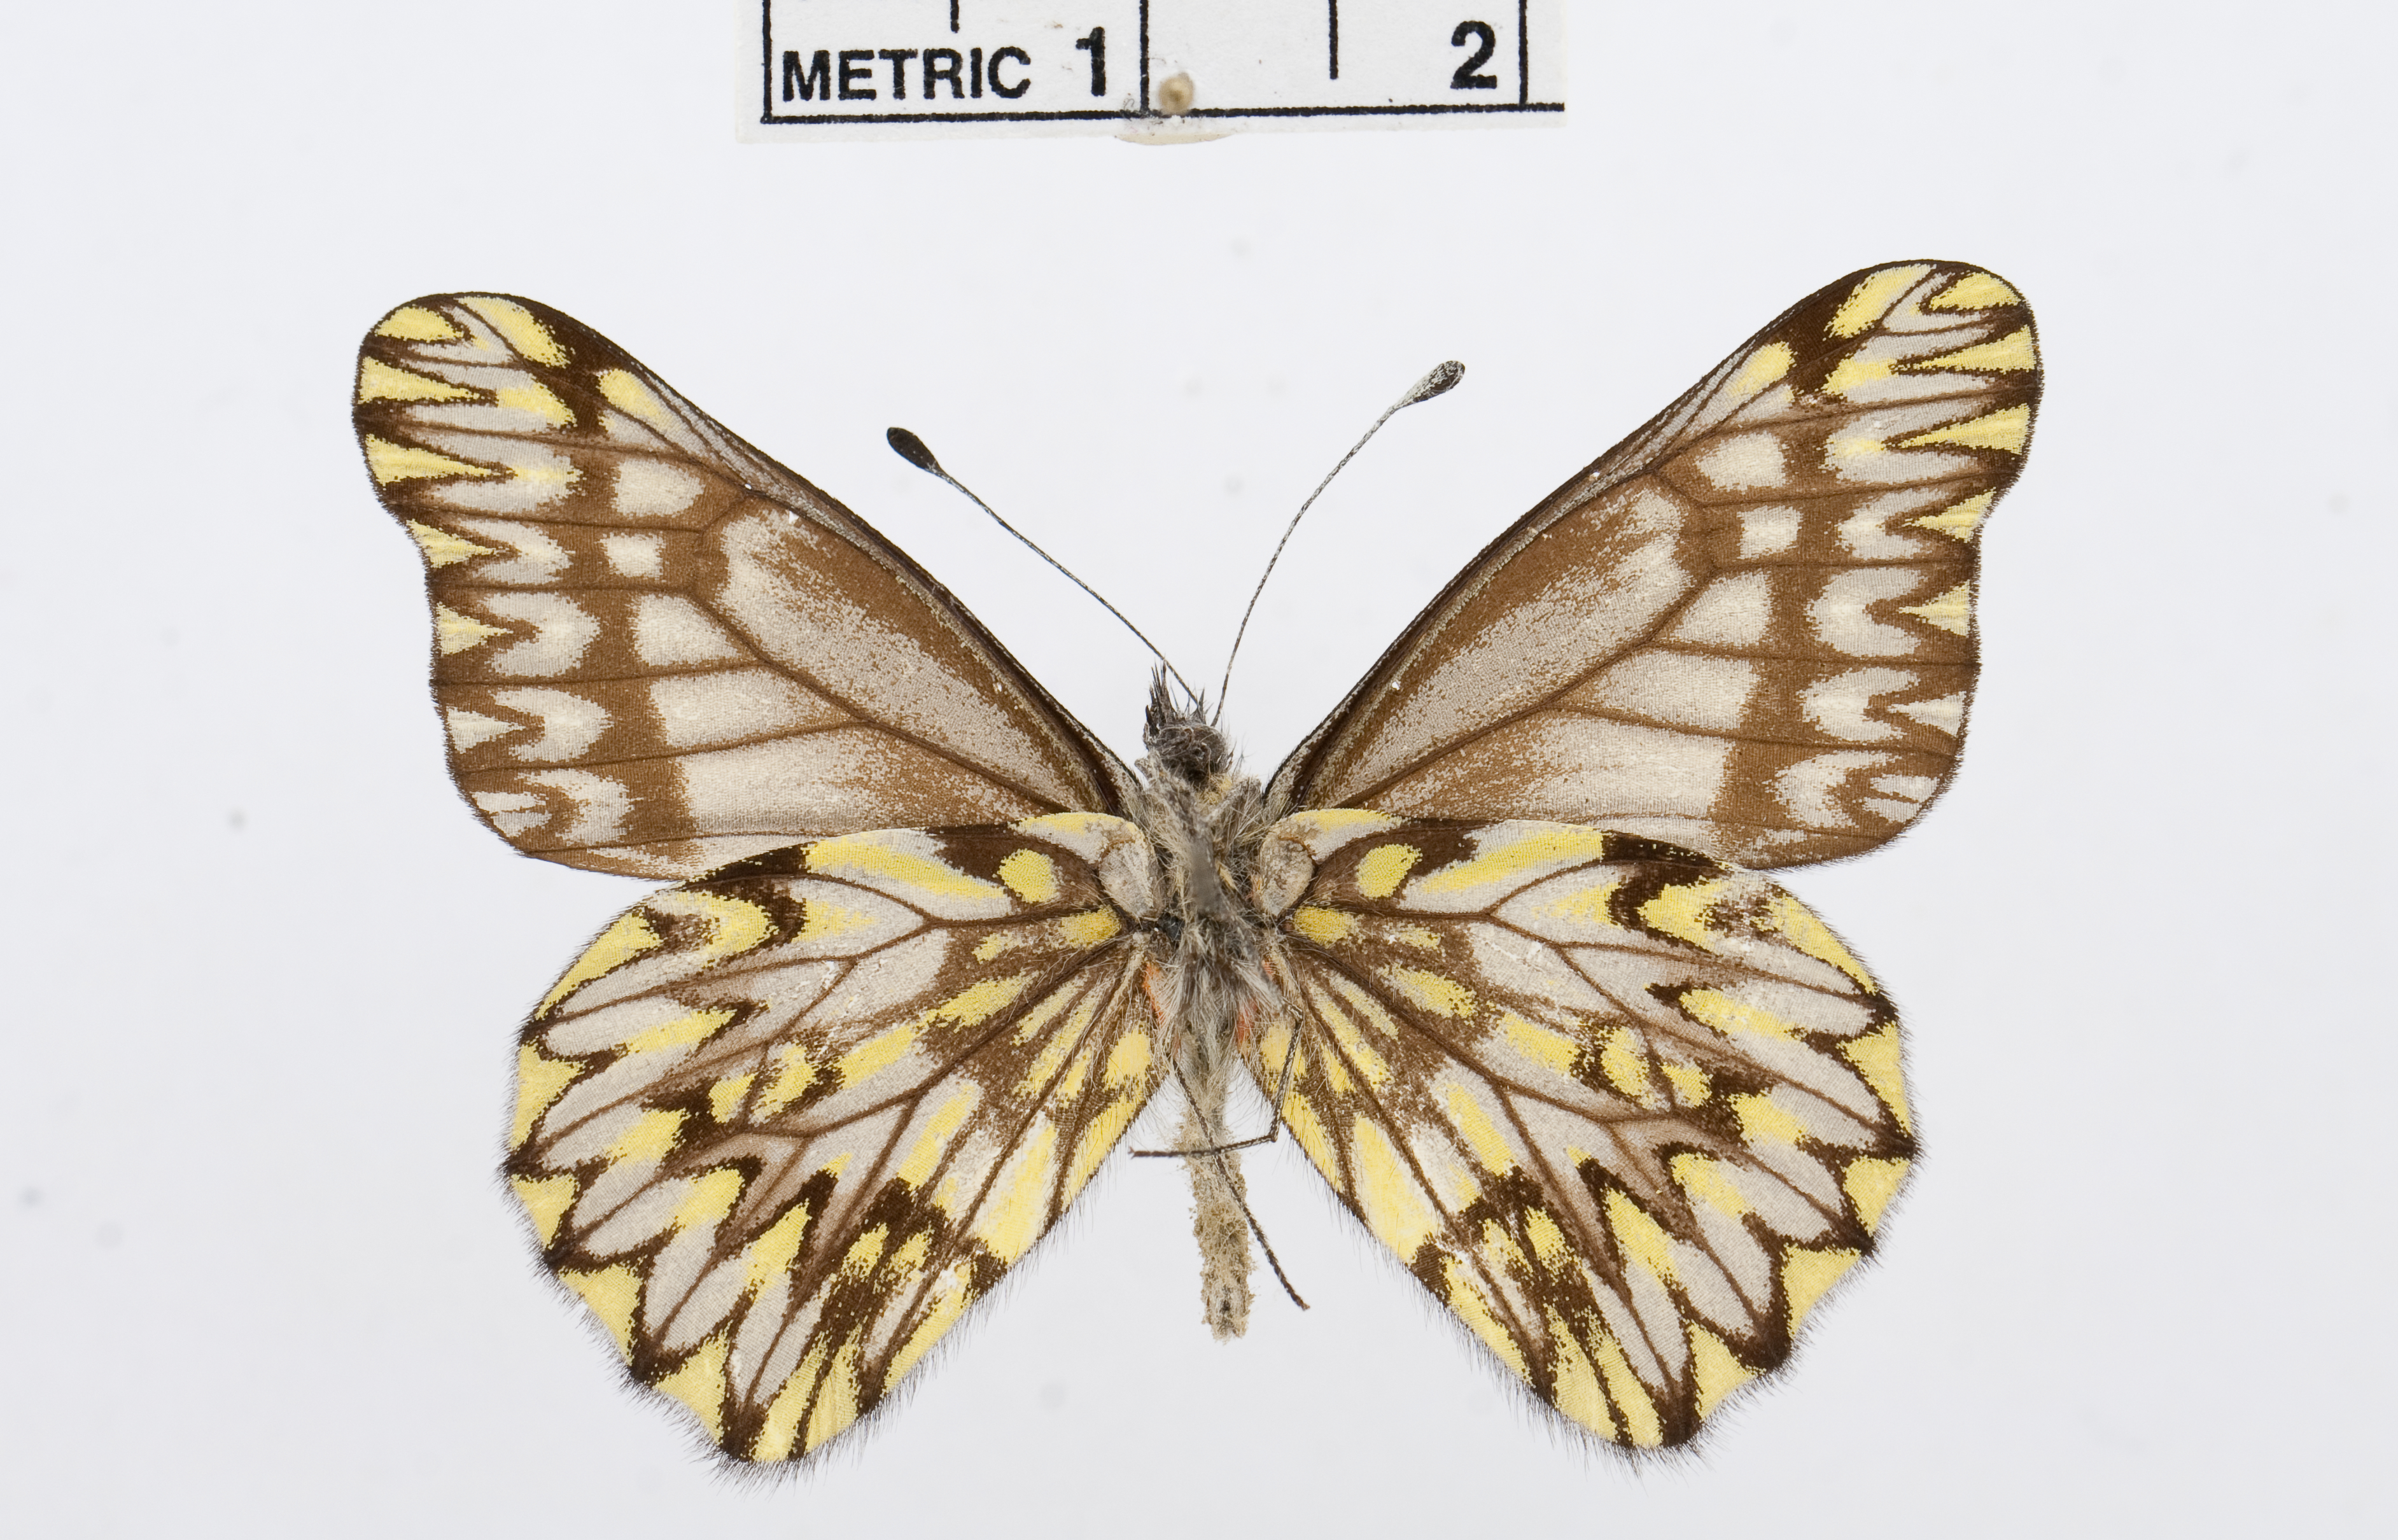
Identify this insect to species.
Catasticta manco
